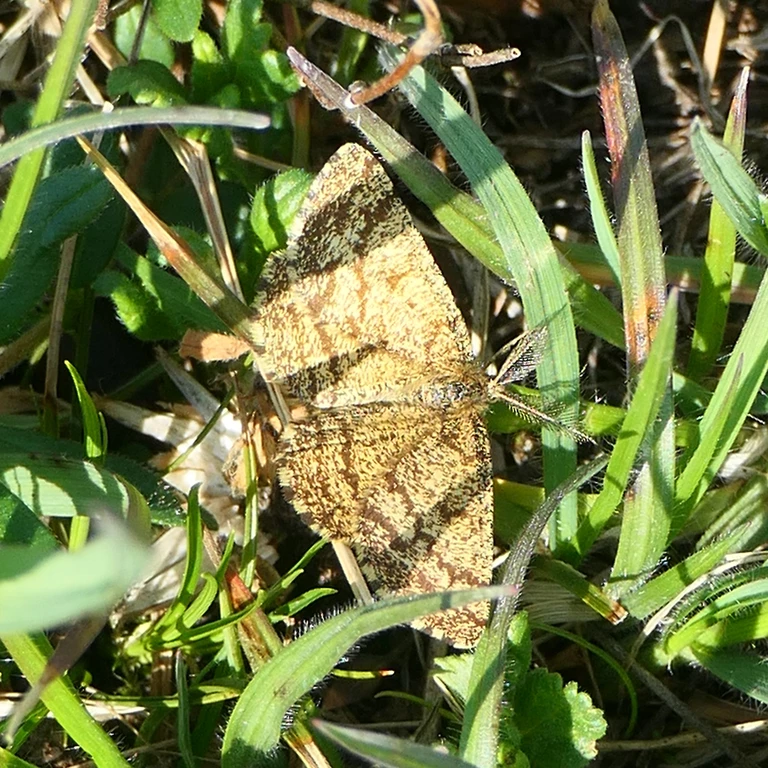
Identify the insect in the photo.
Ematurga atomaria
